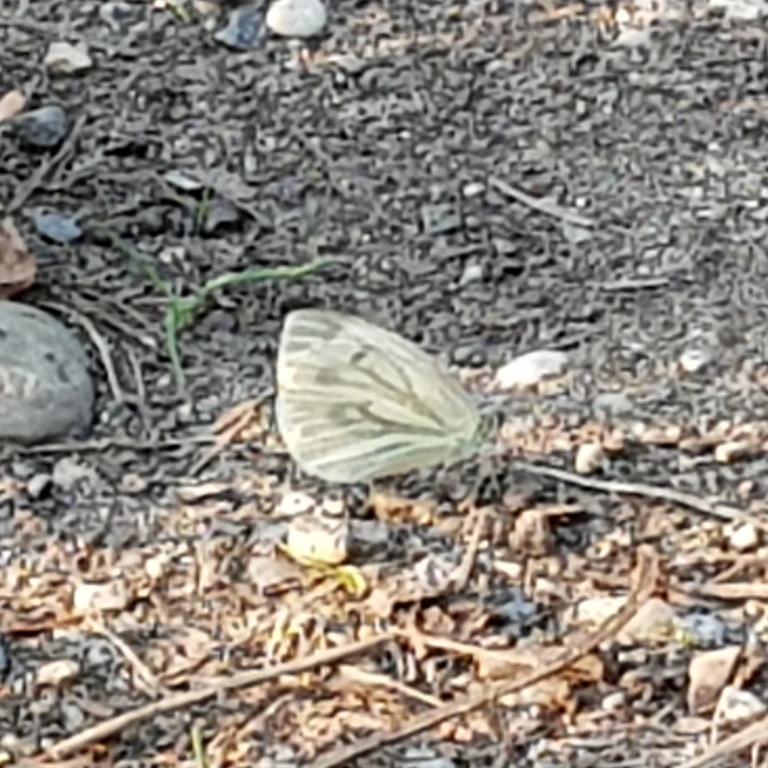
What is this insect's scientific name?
Pieris napi
